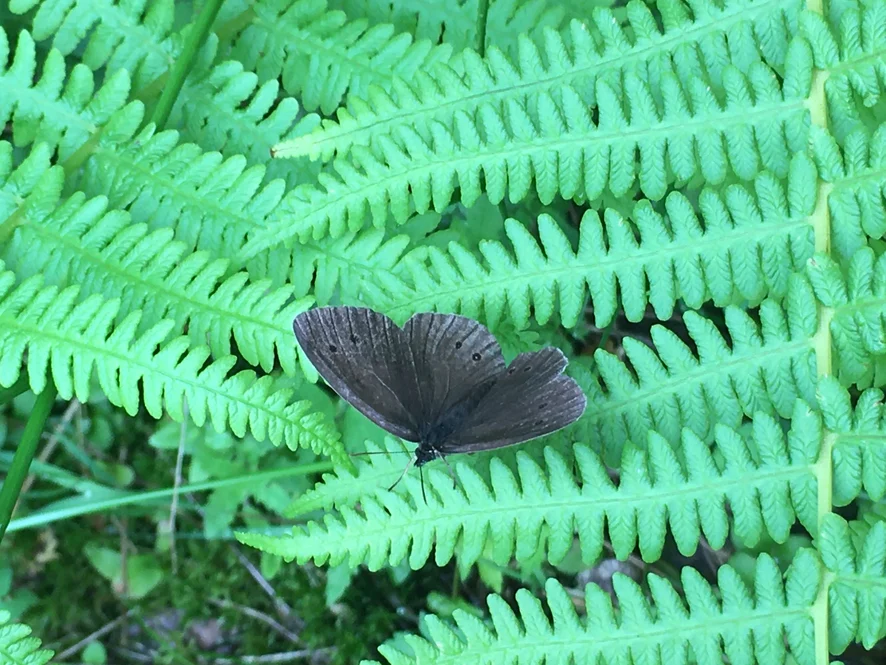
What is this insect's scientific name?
Aphantopus hyperantus
